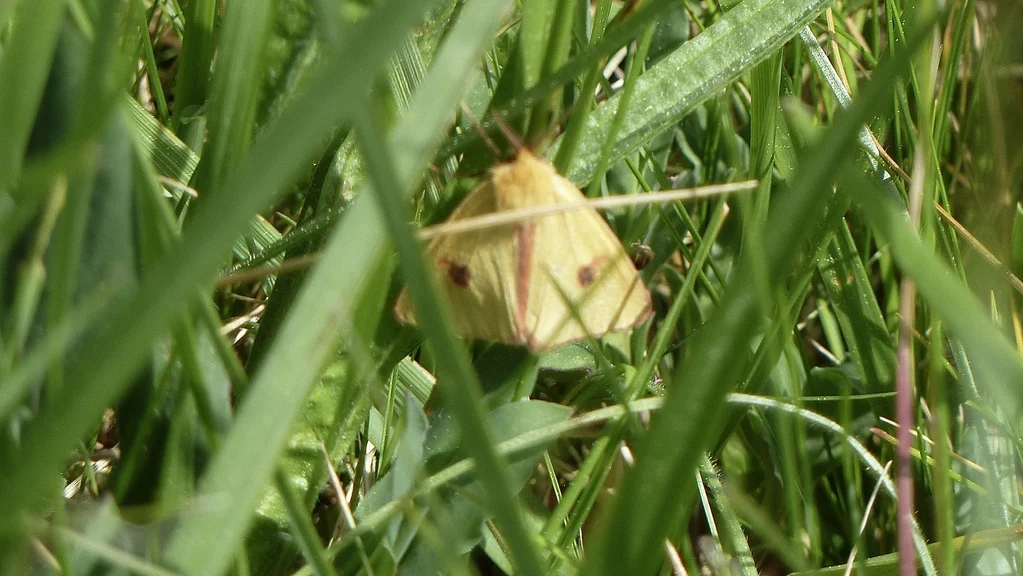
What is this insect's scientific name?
Diacrisia sannio
